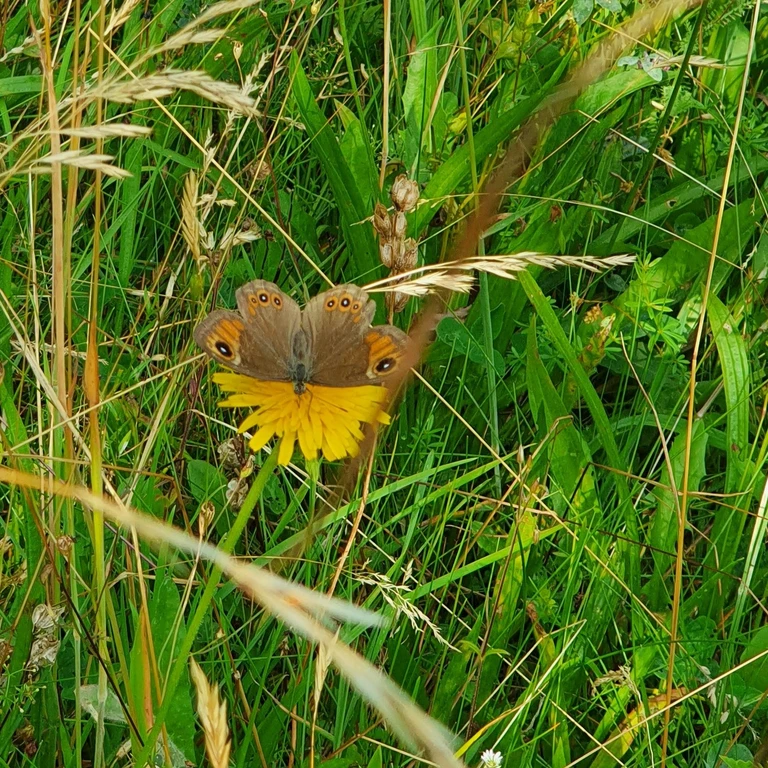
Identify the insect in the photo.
Lasiommata maera (also Pararge maera)
